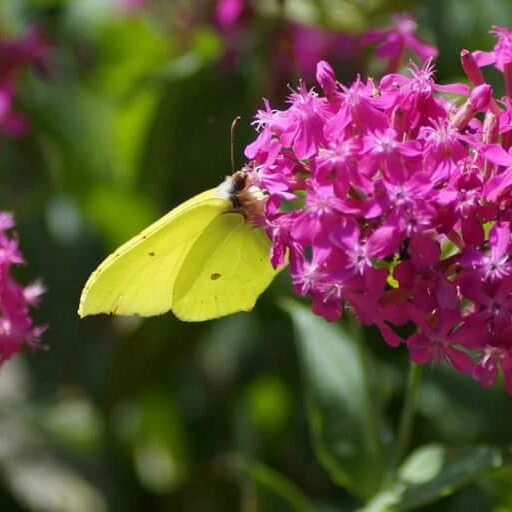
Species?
Gonepteryx rhamni
